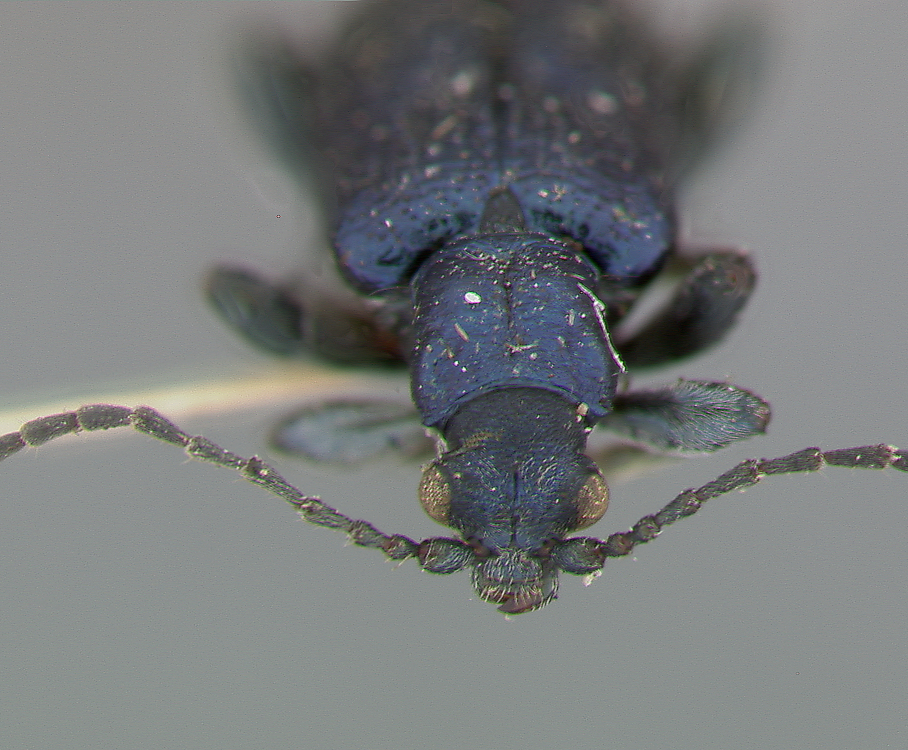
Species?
Donacia emarginata
